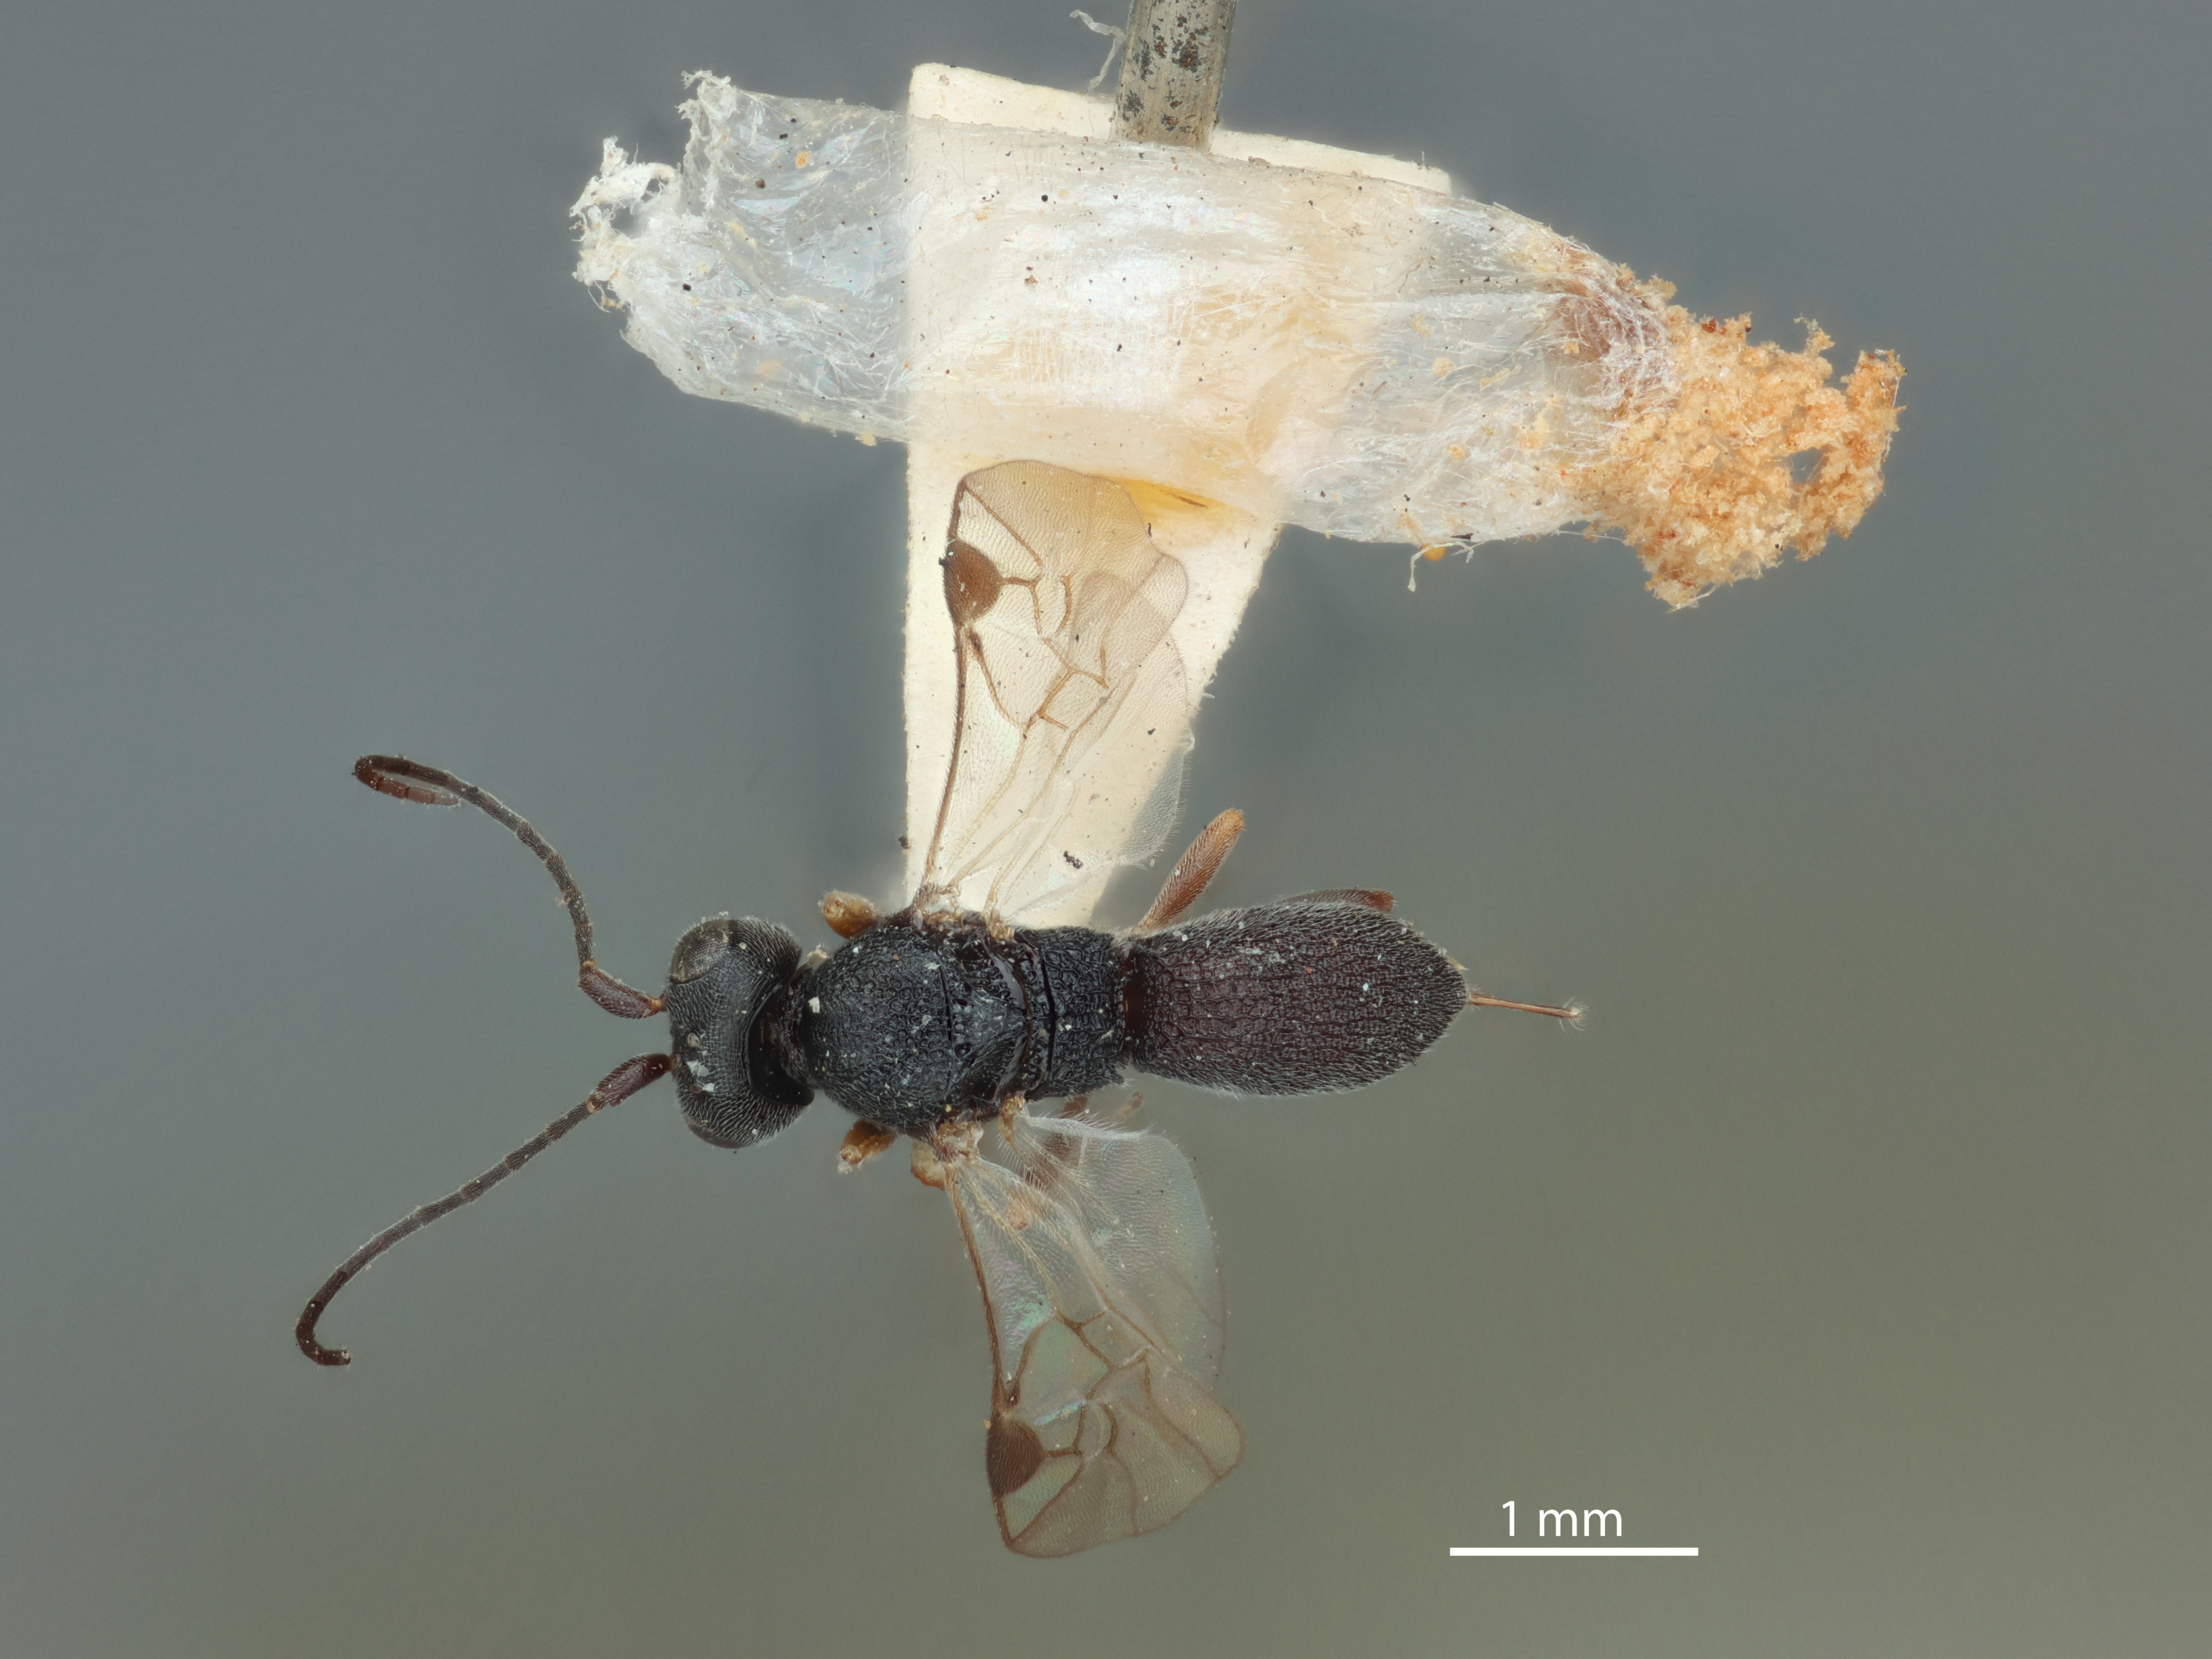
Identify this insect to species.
Chelonus proteus
